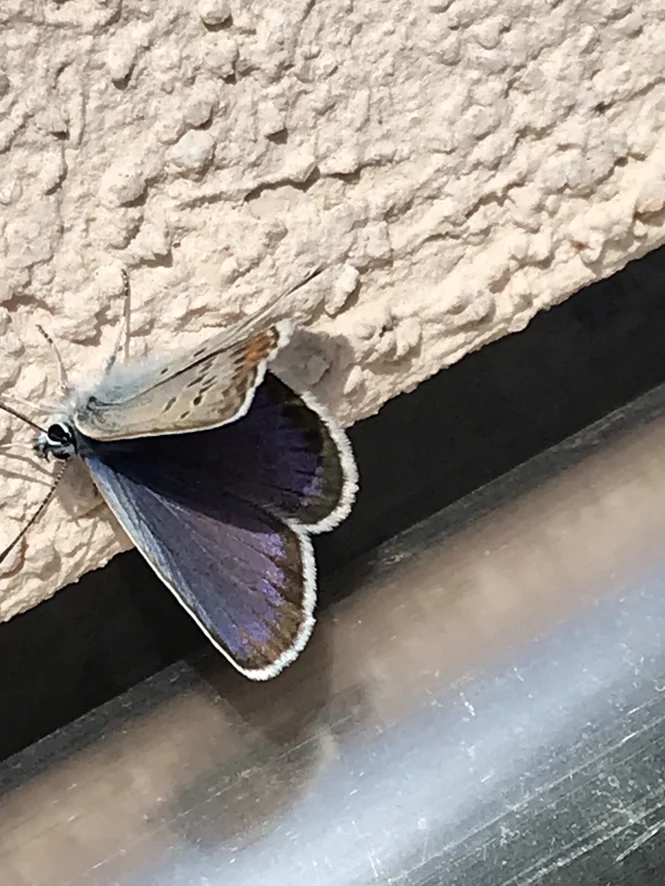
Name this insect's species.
Plebejus argus
